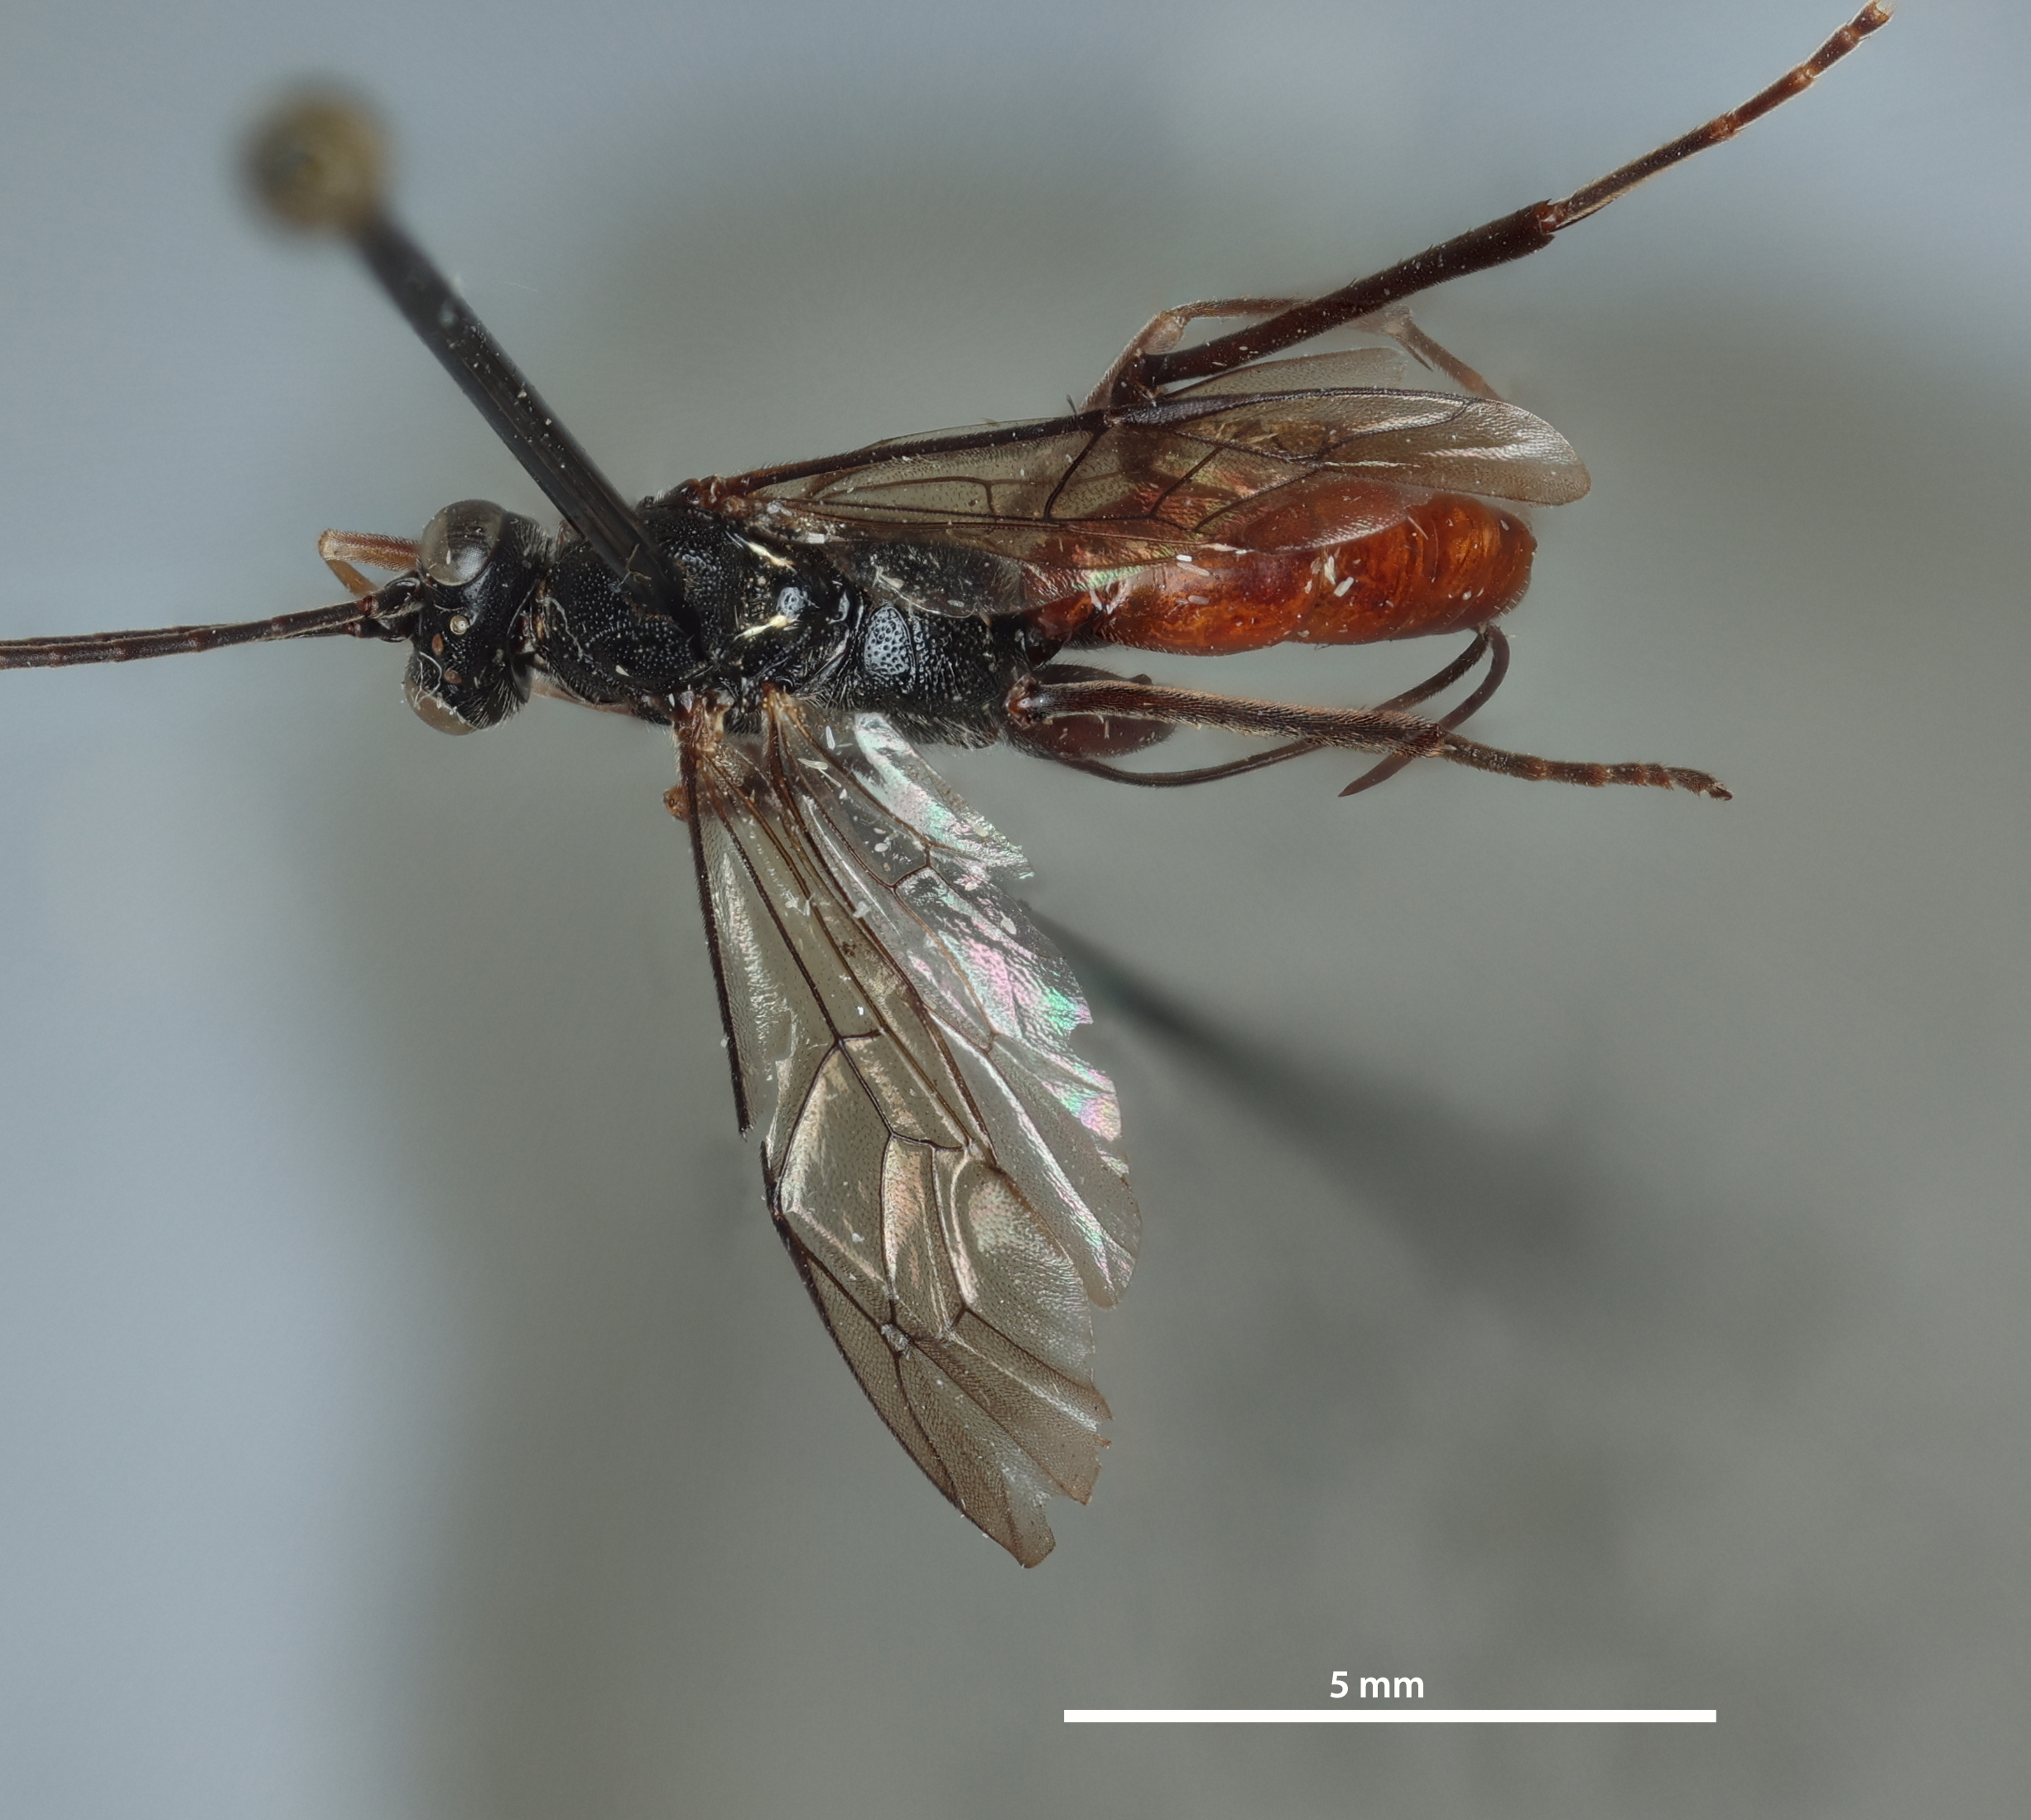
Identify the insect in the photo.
Mesostenus tyemporalis
